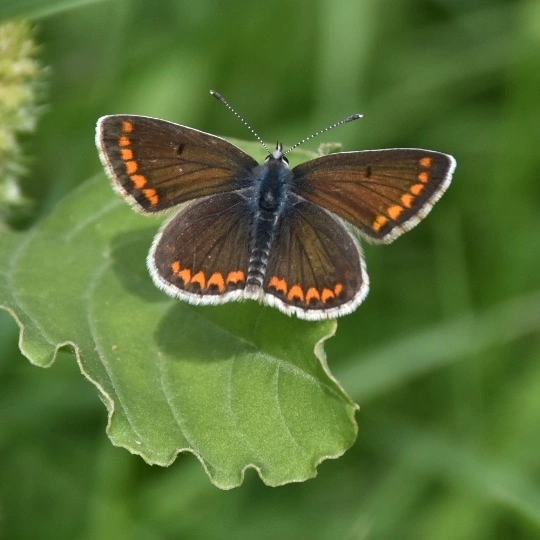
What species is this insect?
Aricia agestis/artaxerxes
